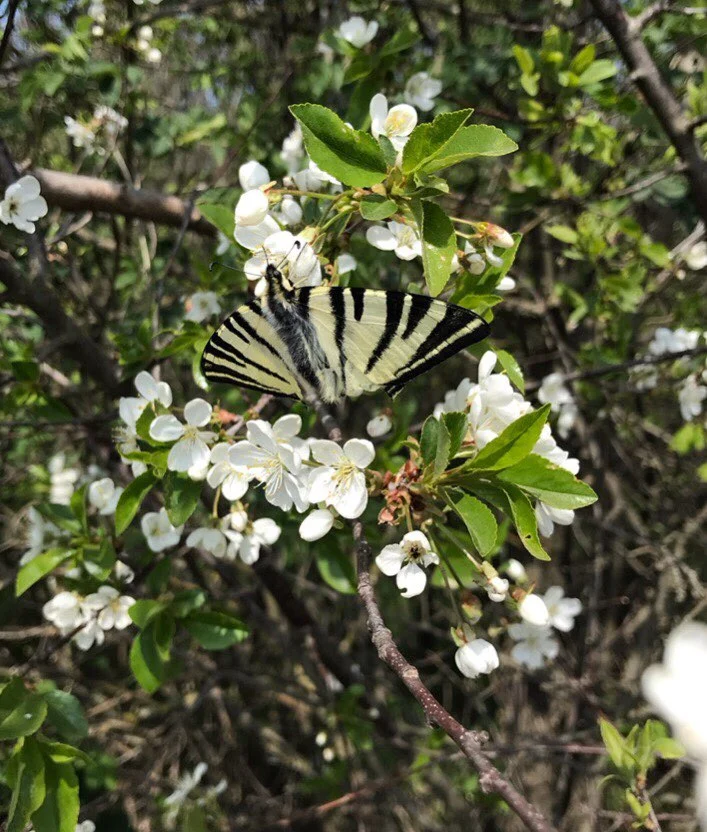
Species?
Iphiclides podalirius
